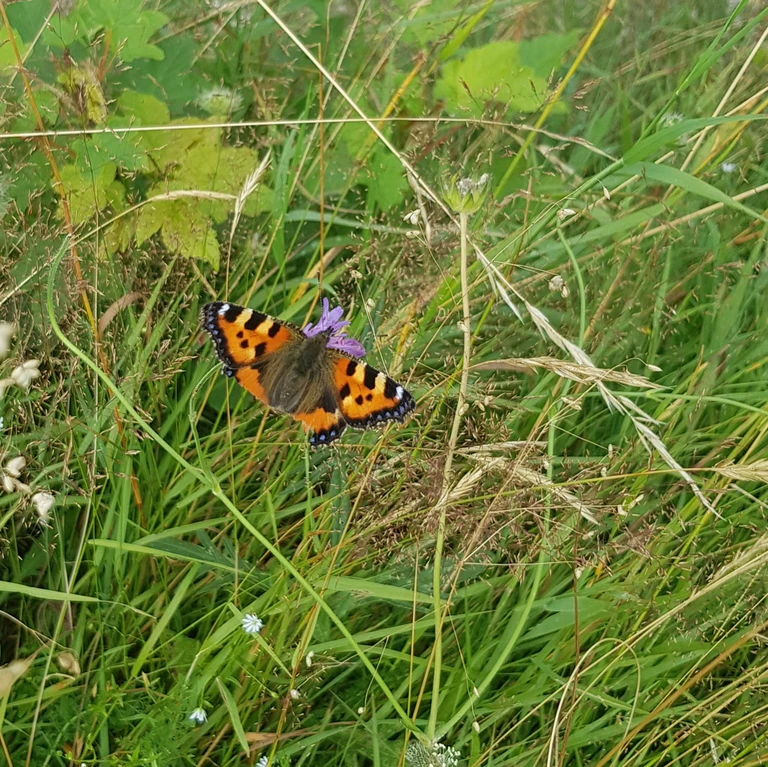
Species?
Aglais urticae
